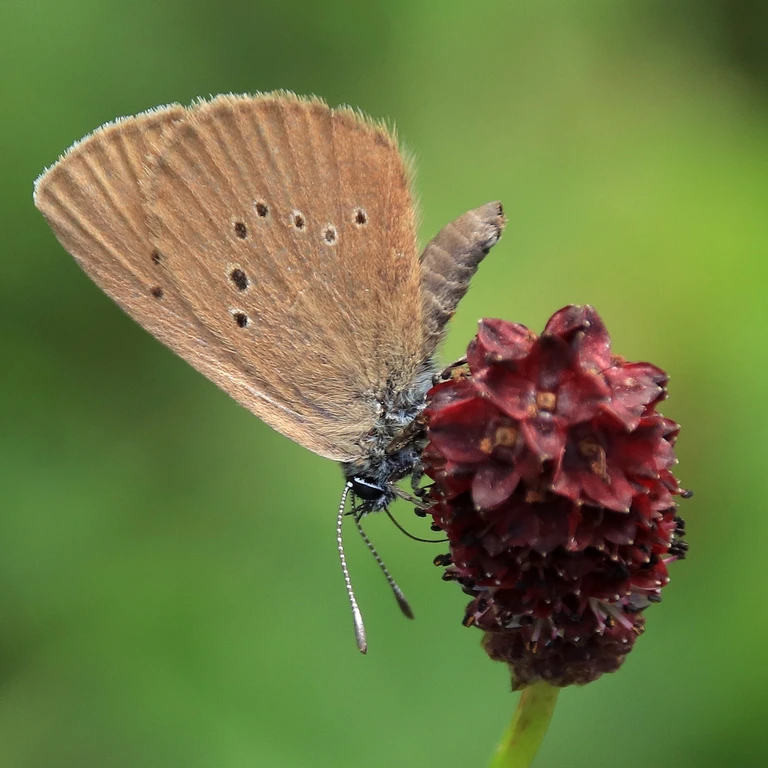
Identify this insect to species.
Phengaris nausithous (also Maculinea nausithous)
